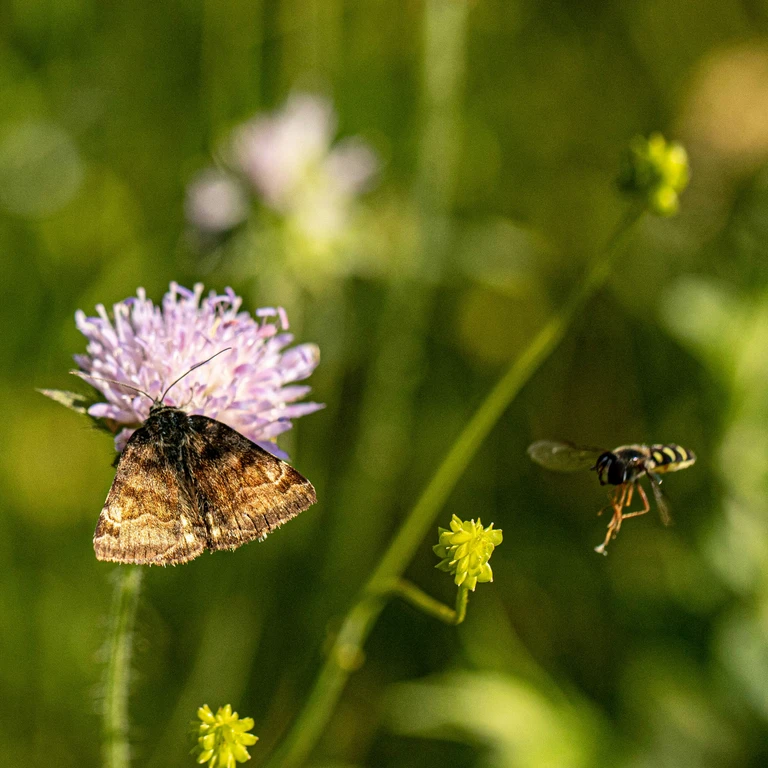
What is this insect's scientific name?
Euclidia glyphica
